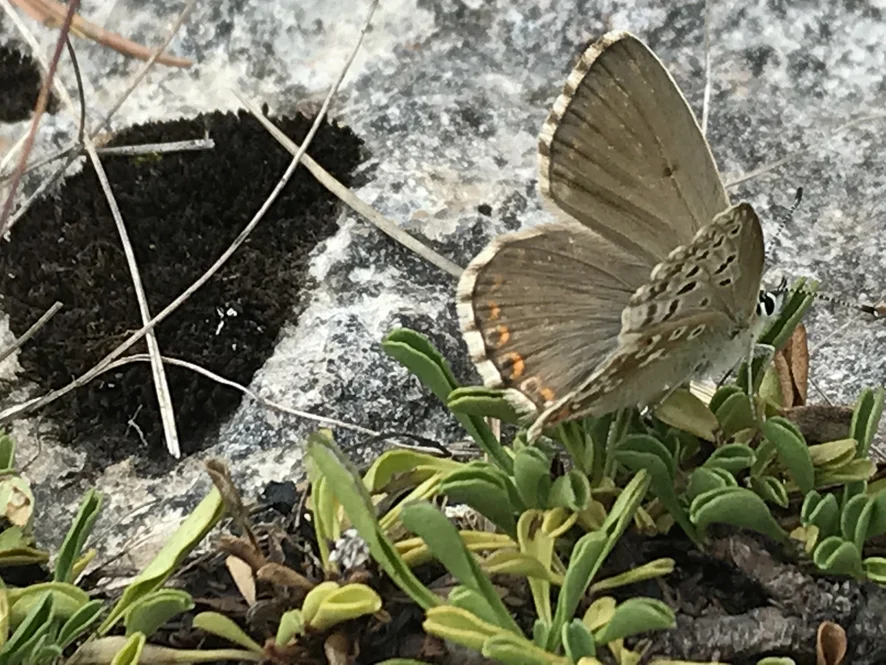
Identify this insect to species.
Lysandra coridon
